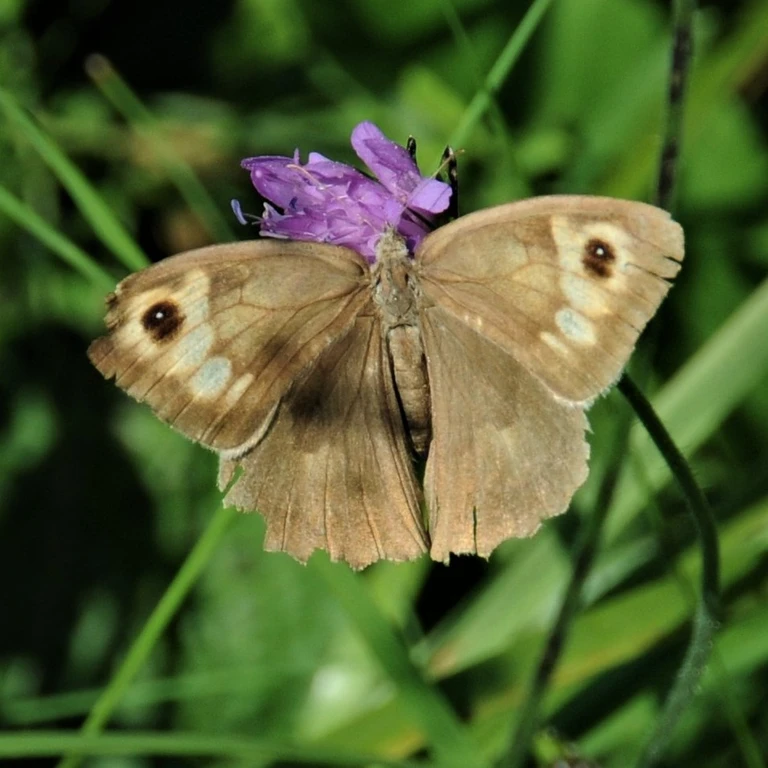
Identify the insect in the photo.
Maniola jurtina
